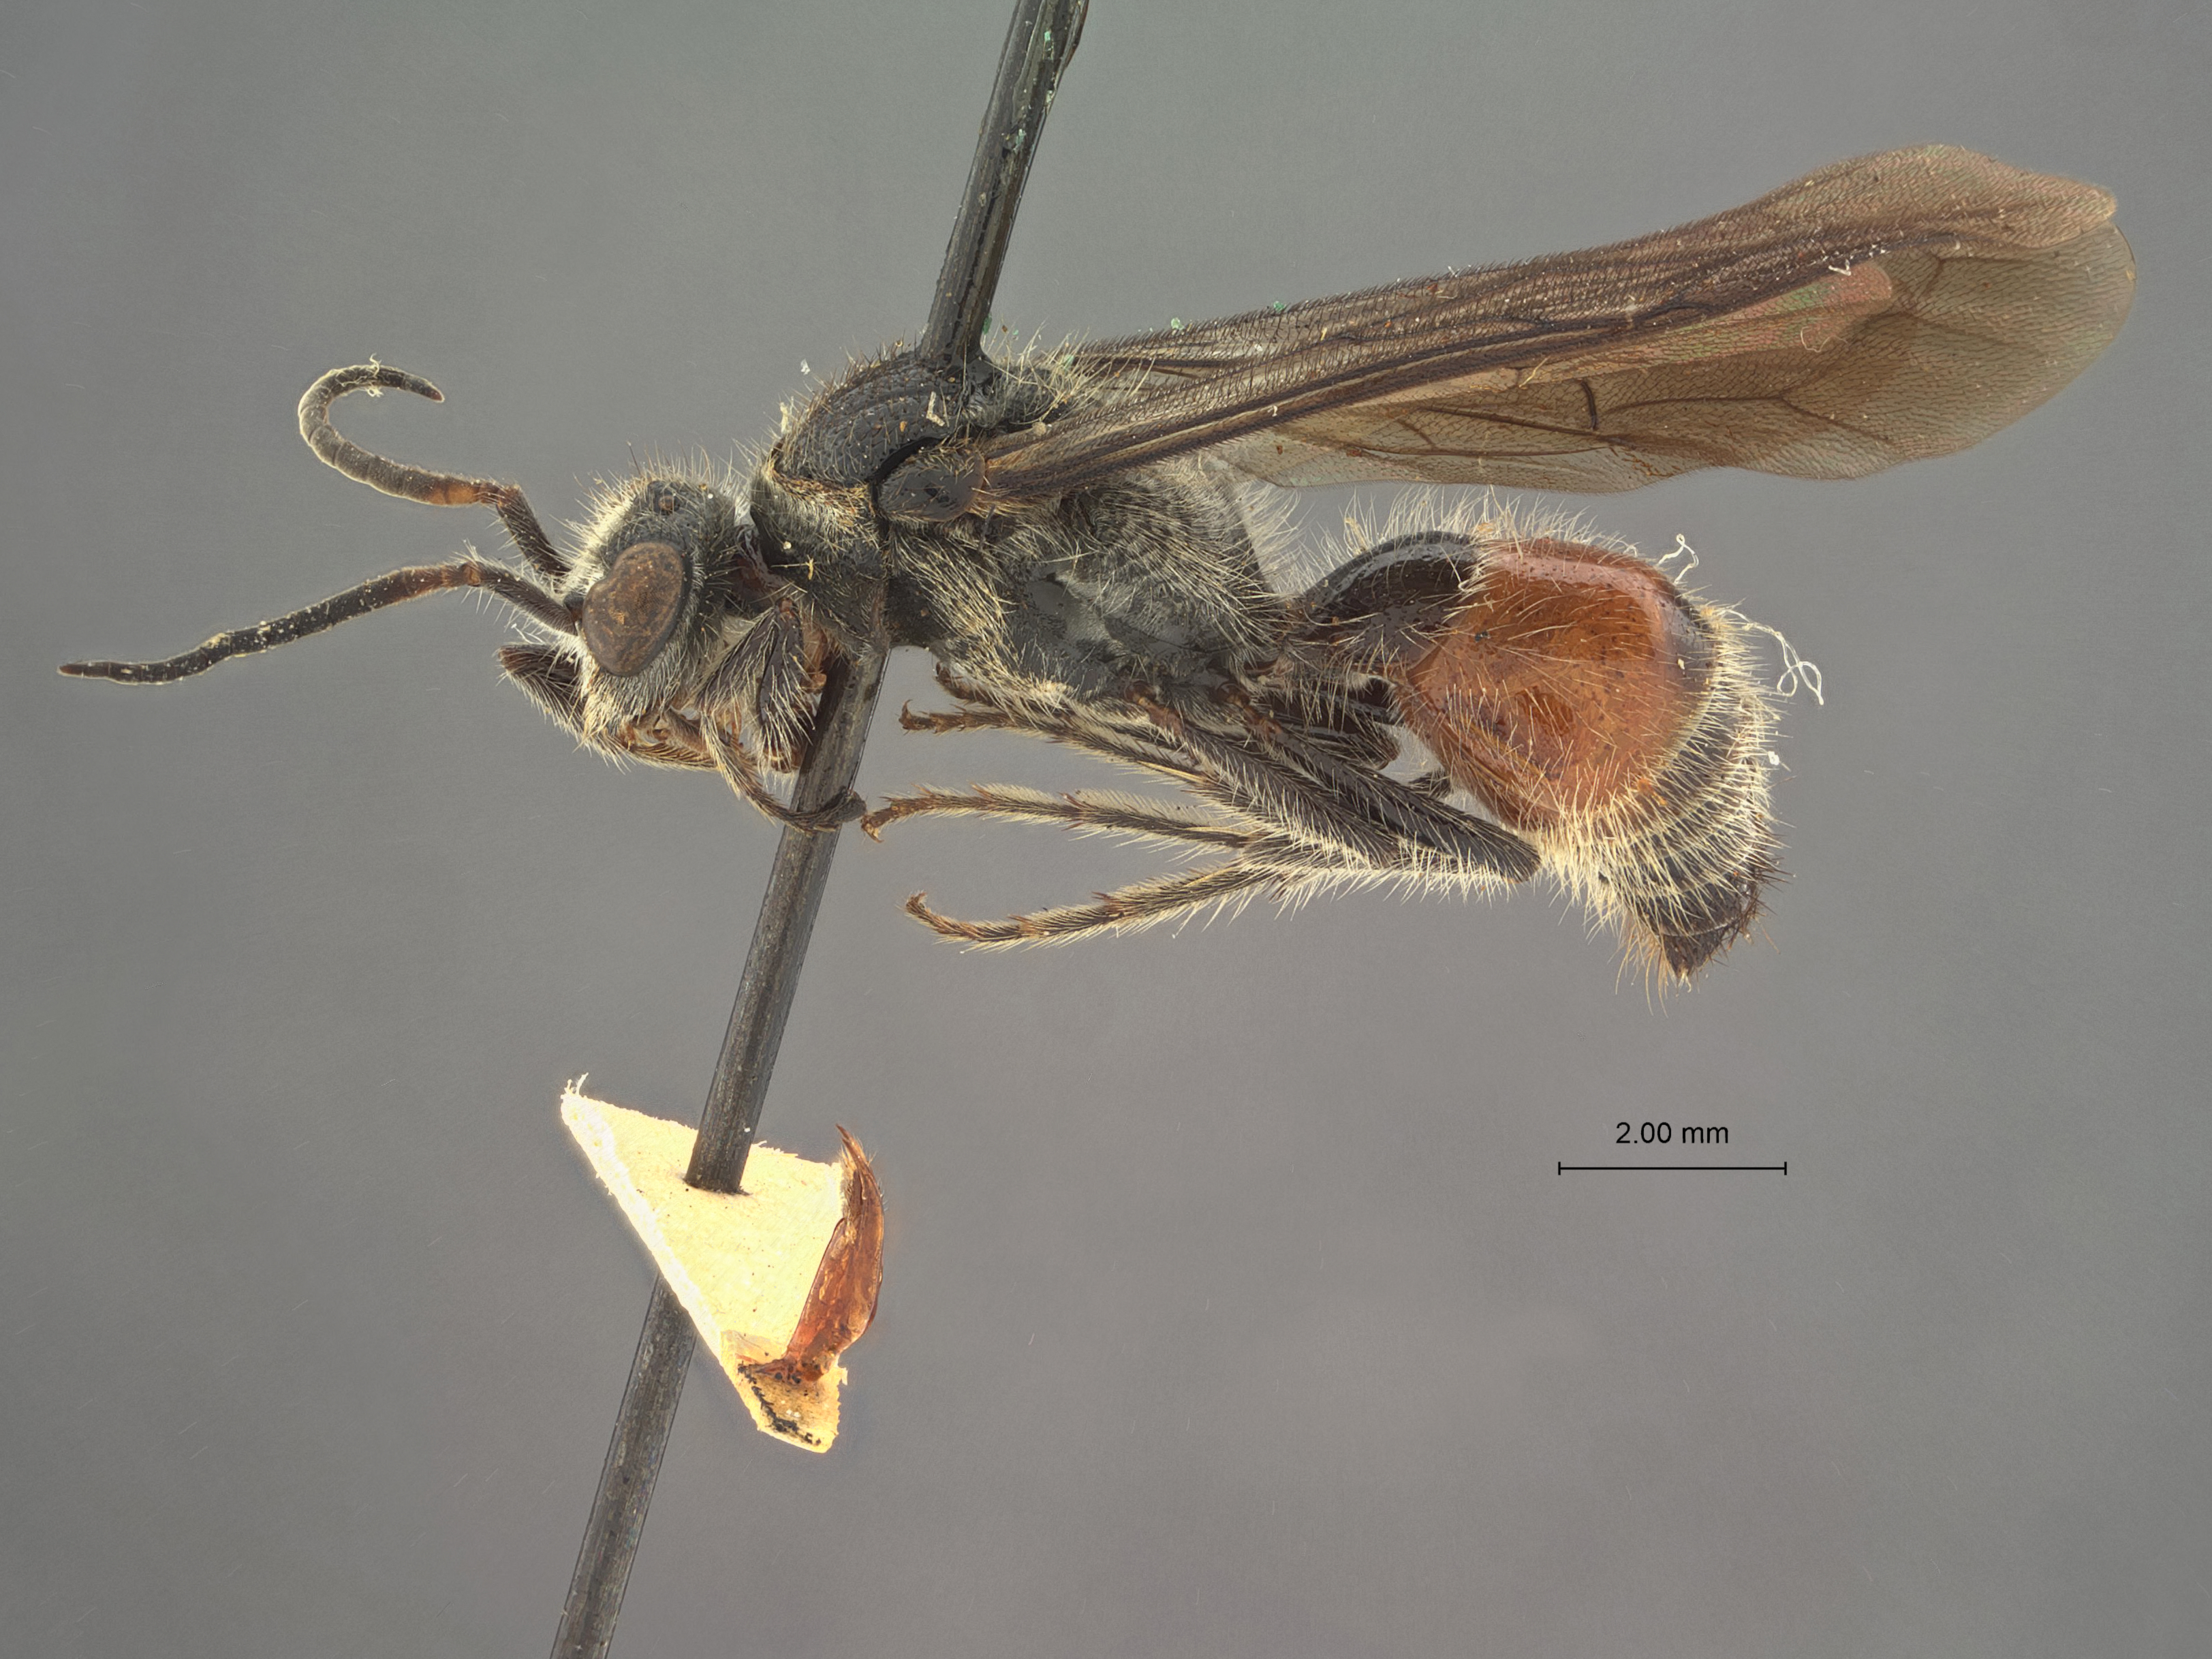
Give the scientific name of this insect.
Timulla sticticornis
